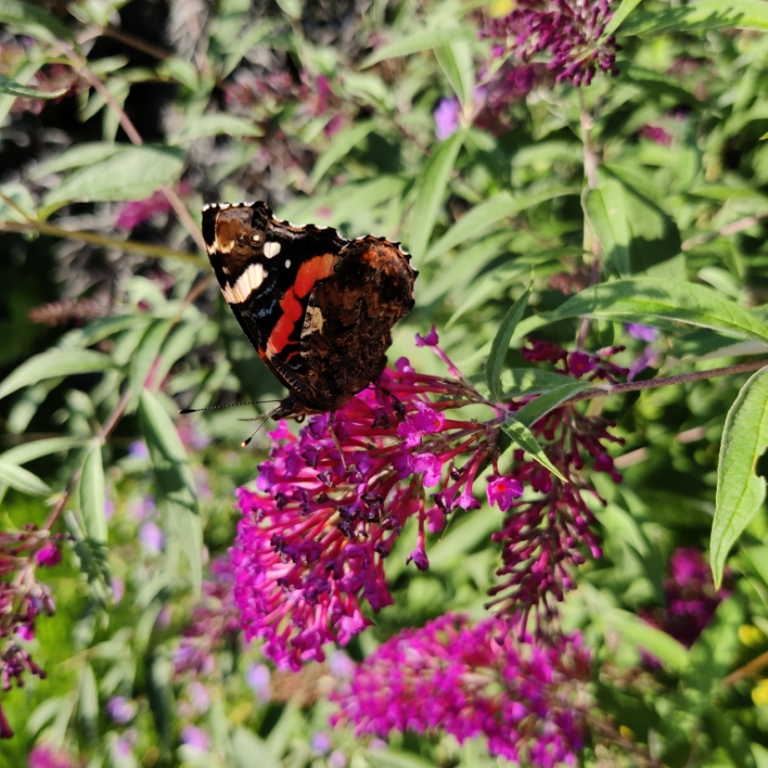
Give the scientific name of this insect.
Vanessa atalanta
